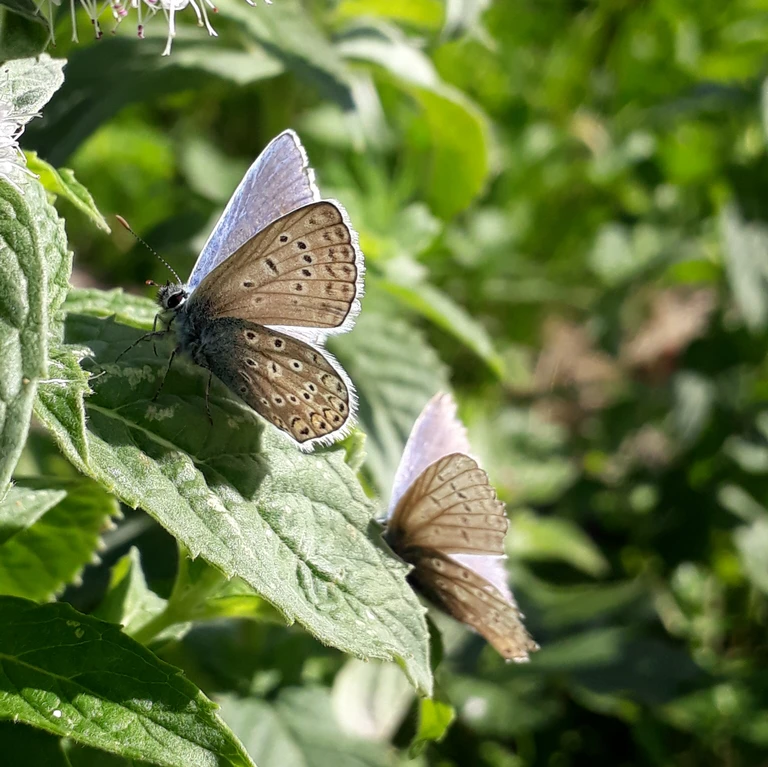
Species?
Polyommatus icarus
